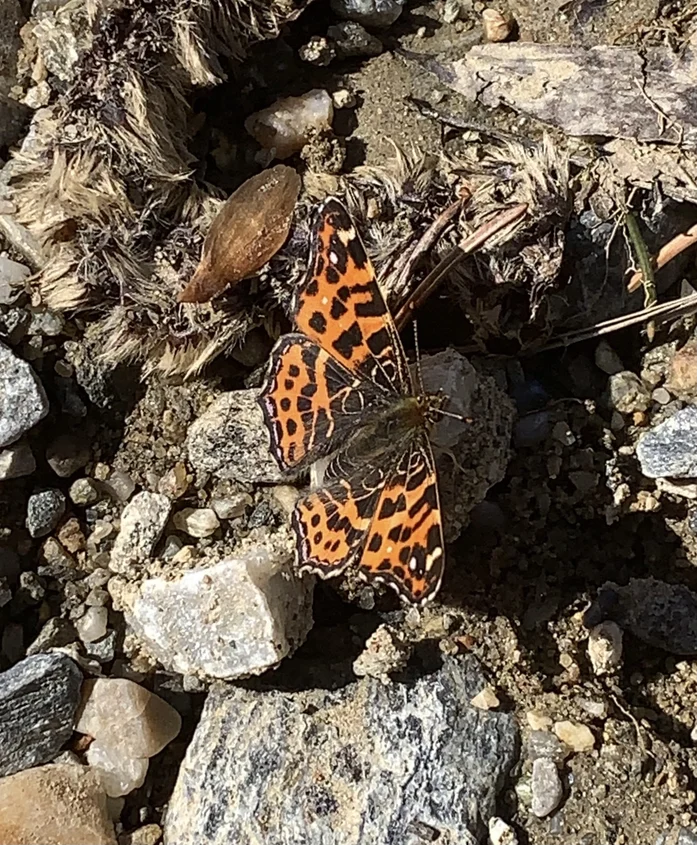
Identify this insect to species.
Araschnia levana
